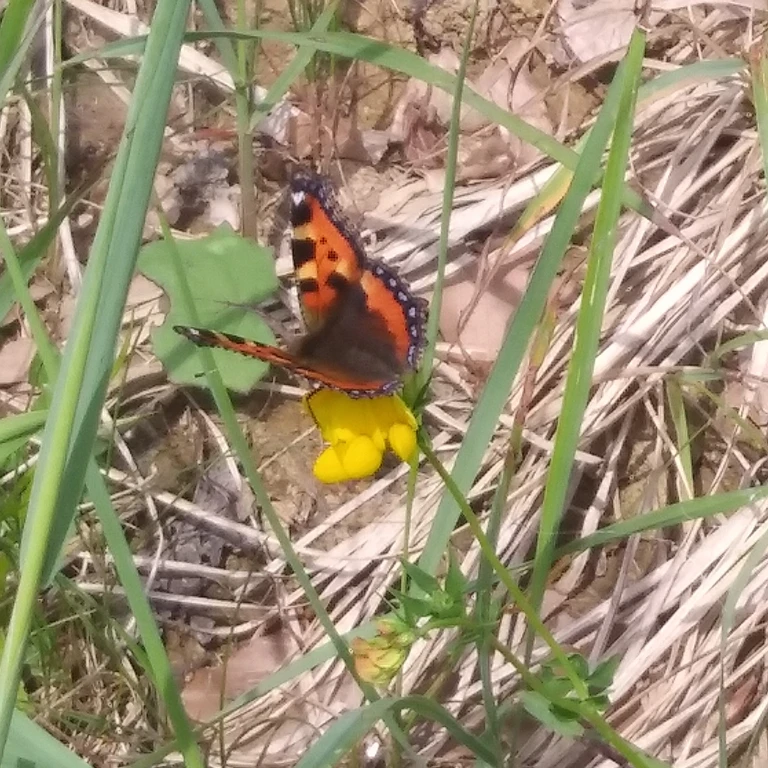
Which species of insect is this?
Aglais urticae
